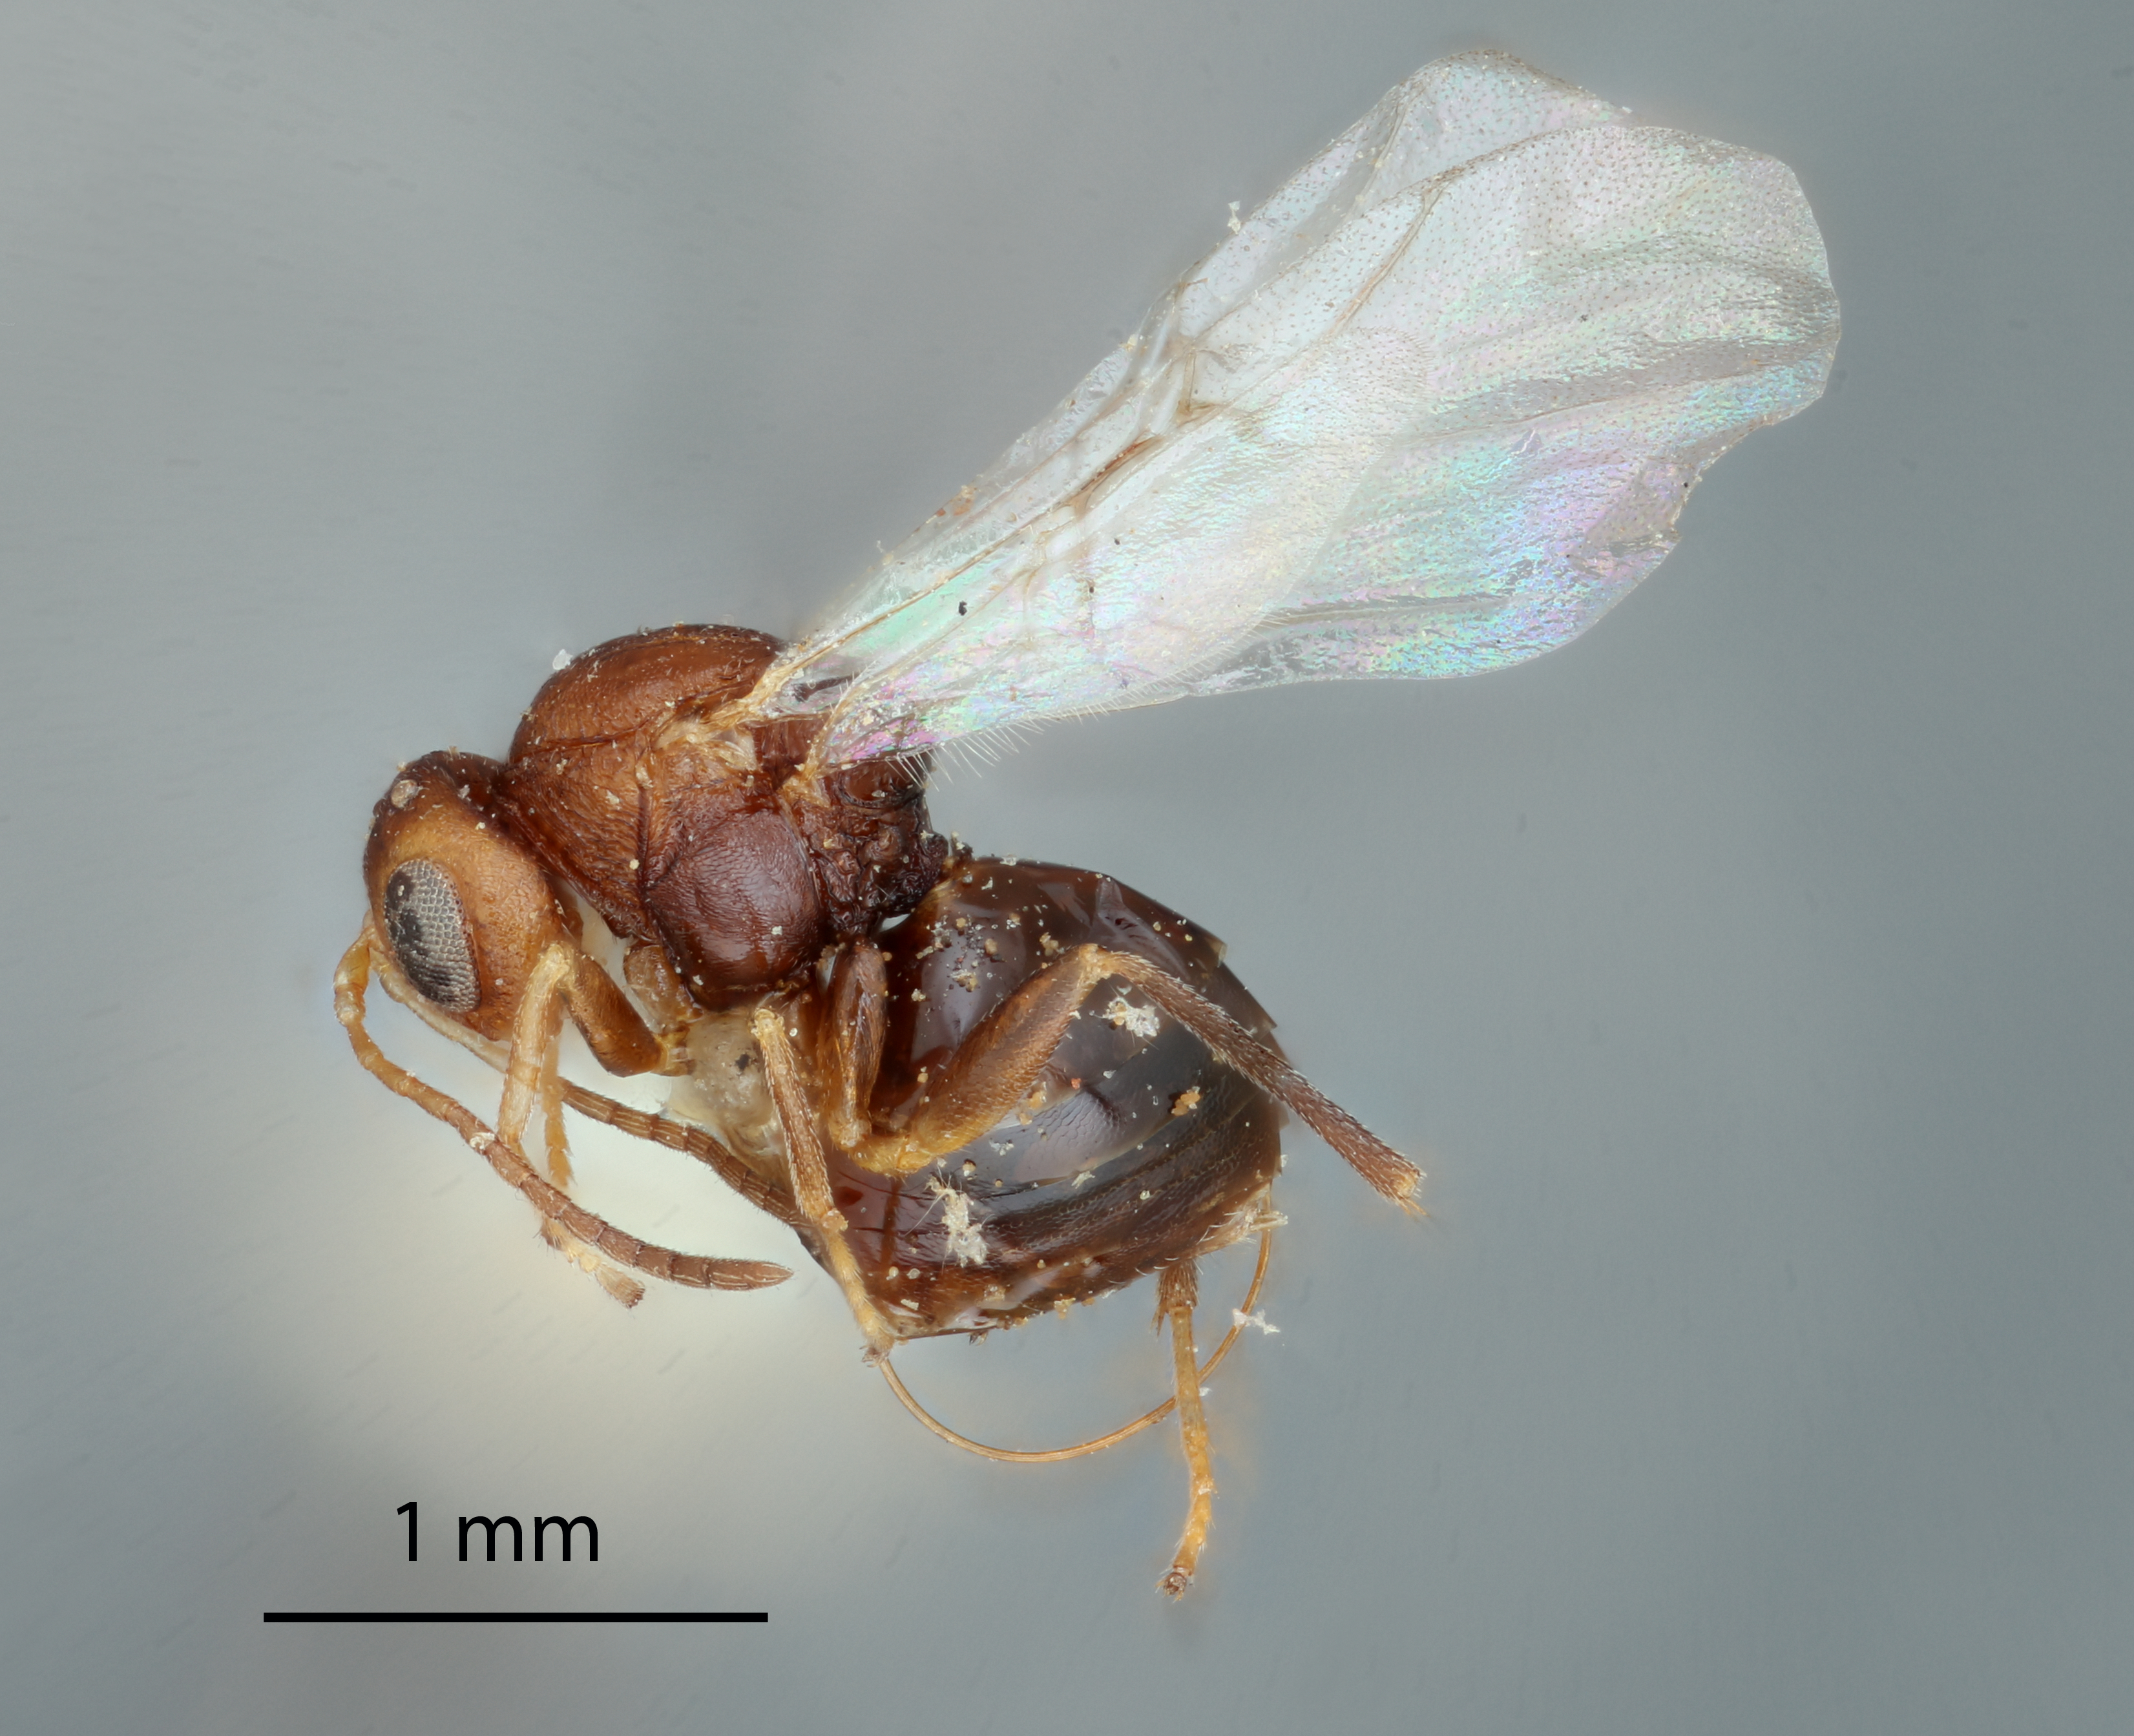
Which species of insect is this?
Andricus morrisoni
